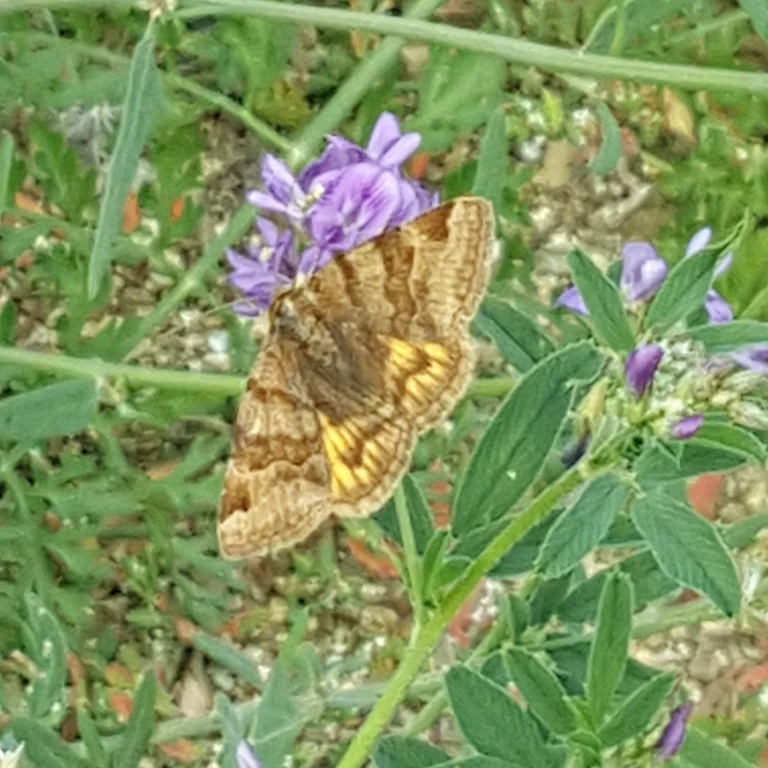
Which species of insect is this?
Euclidia glyphica
